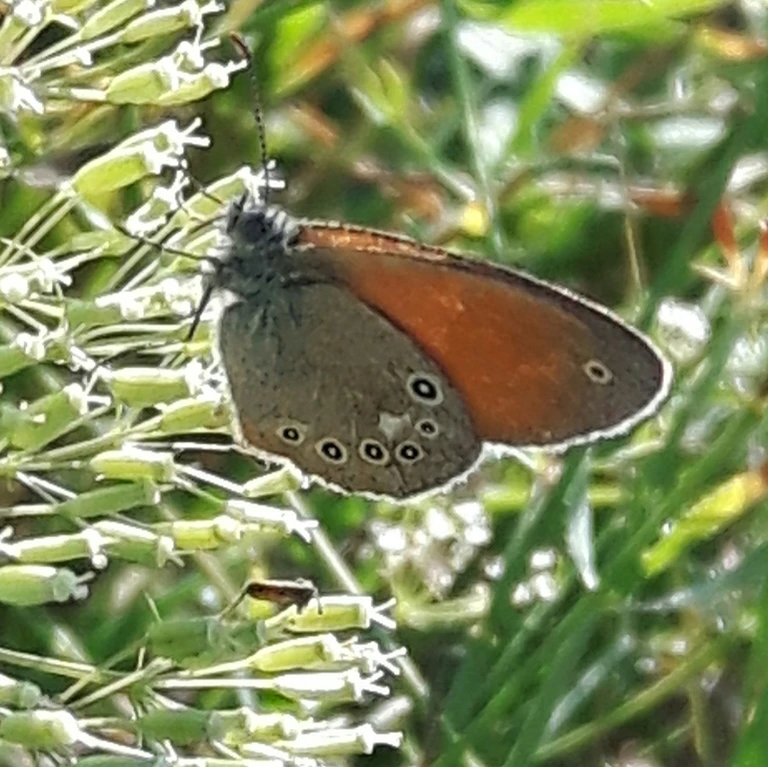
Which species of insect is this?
Coenonympha glycerion (also Coenonympha iphis)
